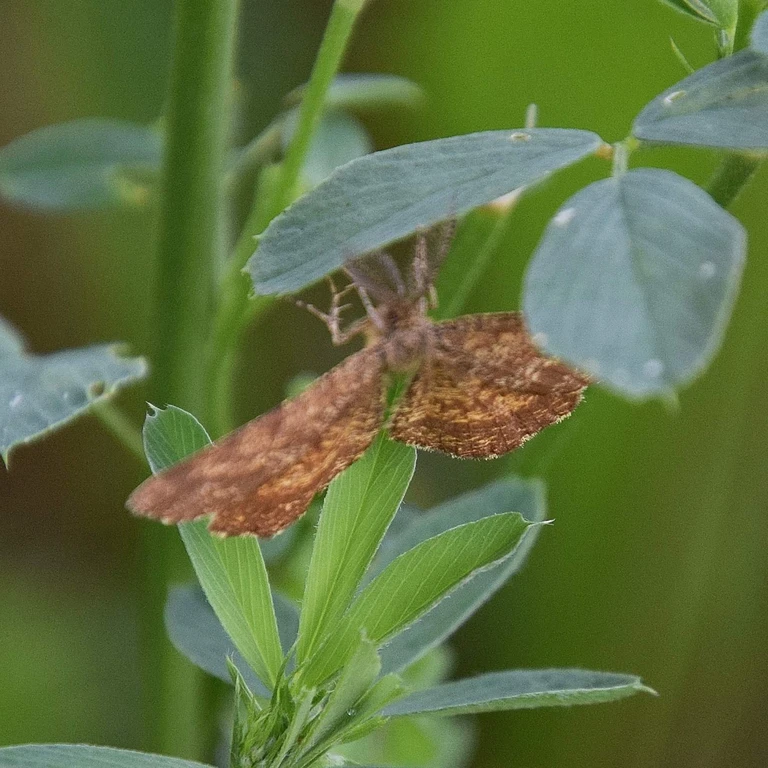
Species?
Ematurga atomaria
